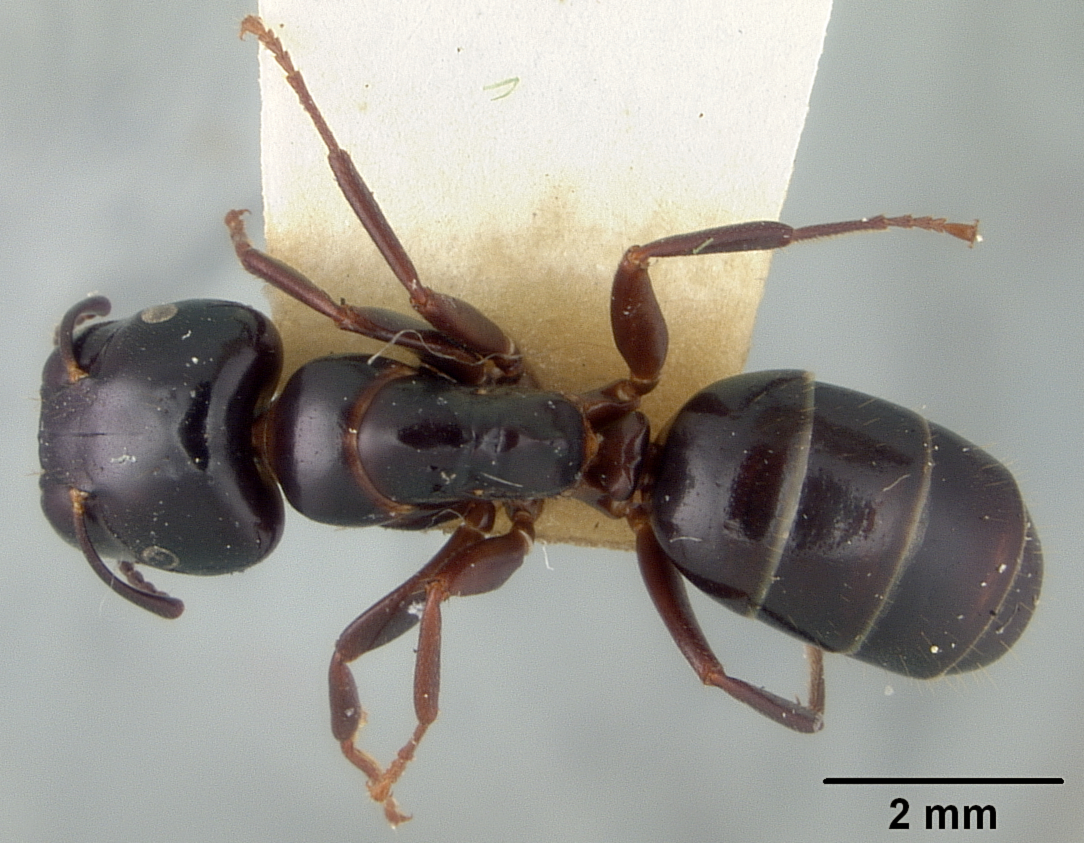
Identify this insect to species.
Camponotus cristatus
